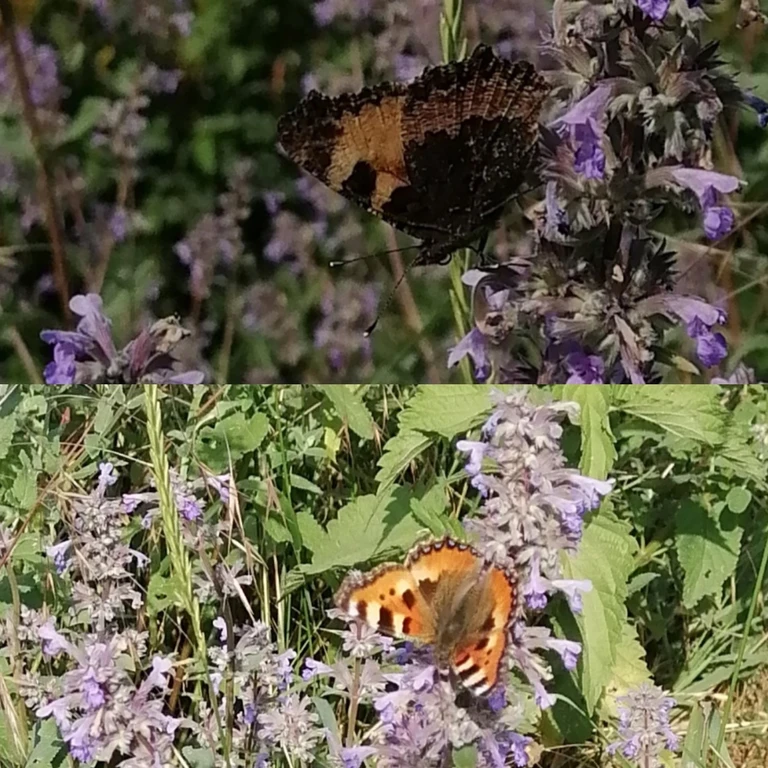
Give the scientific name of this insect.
Aglais urticae
